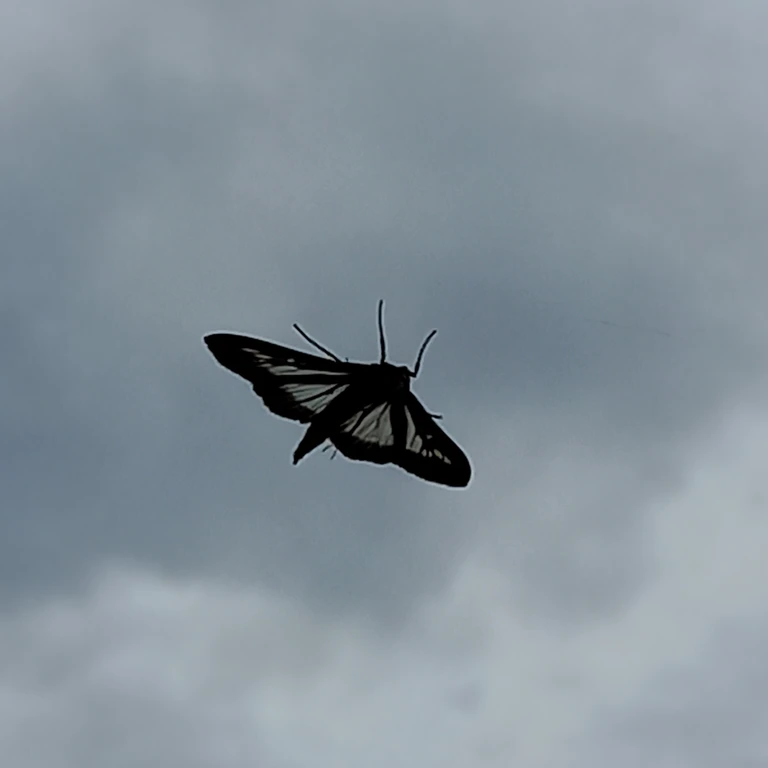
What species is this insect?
Cydalima perspectalis
